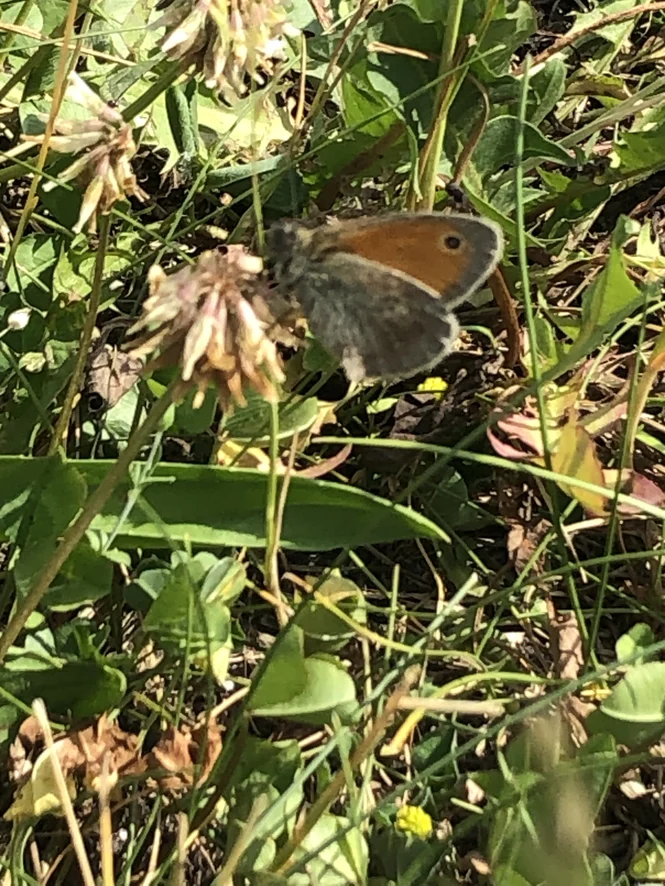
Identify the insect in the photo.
Coenonympha pamphilus
